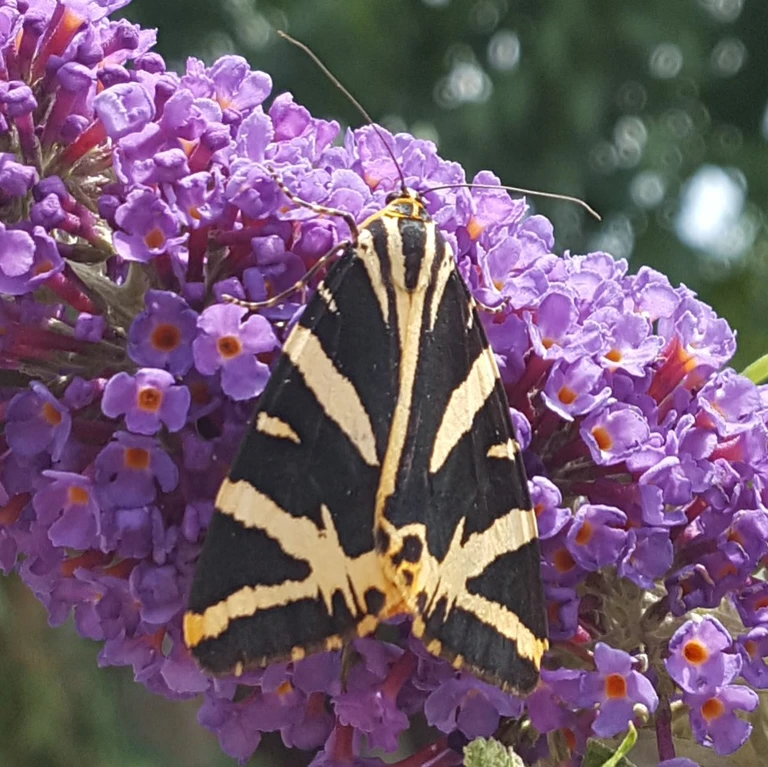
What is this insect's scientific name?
Euplagia quadripunctaria
